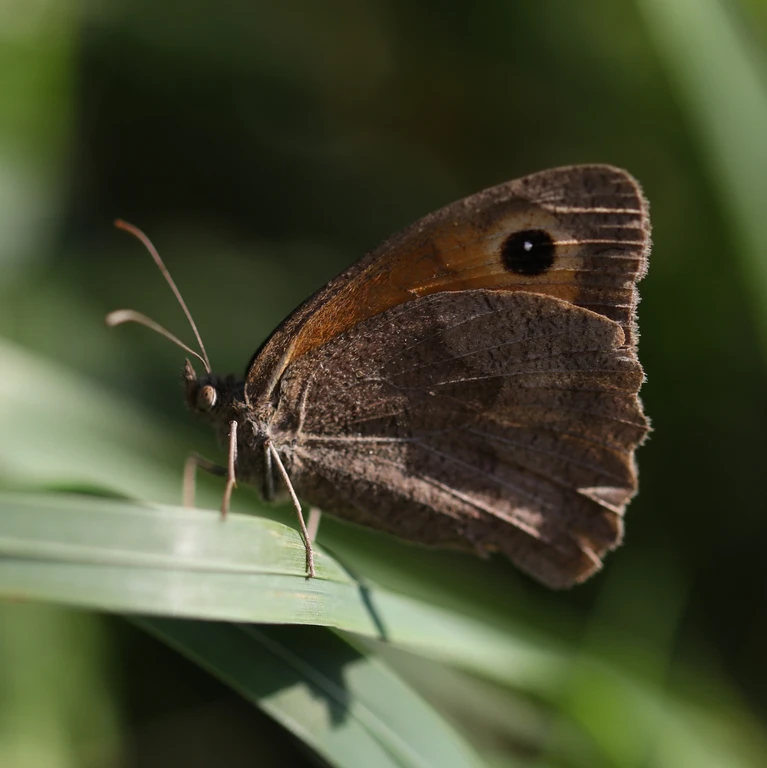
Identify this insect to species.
Maniola jurtina
